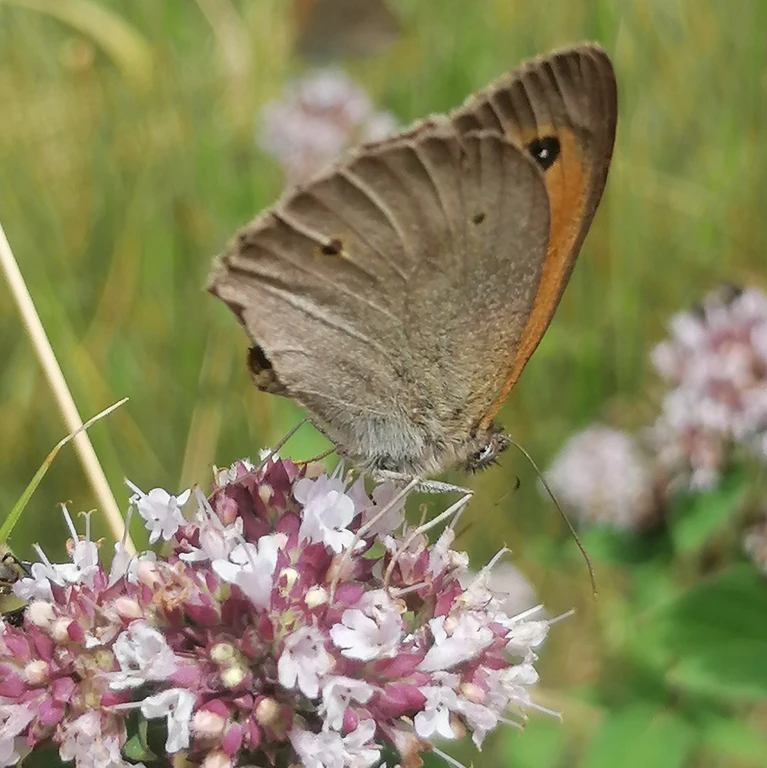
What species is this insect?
Maniola jurtina
